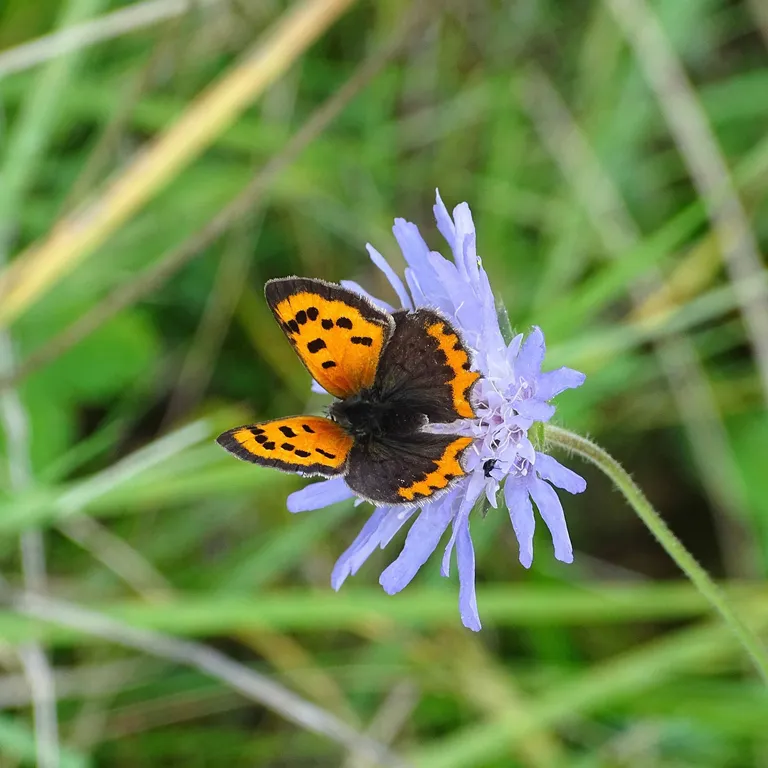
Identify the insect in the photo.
Lycaena phlaeas
